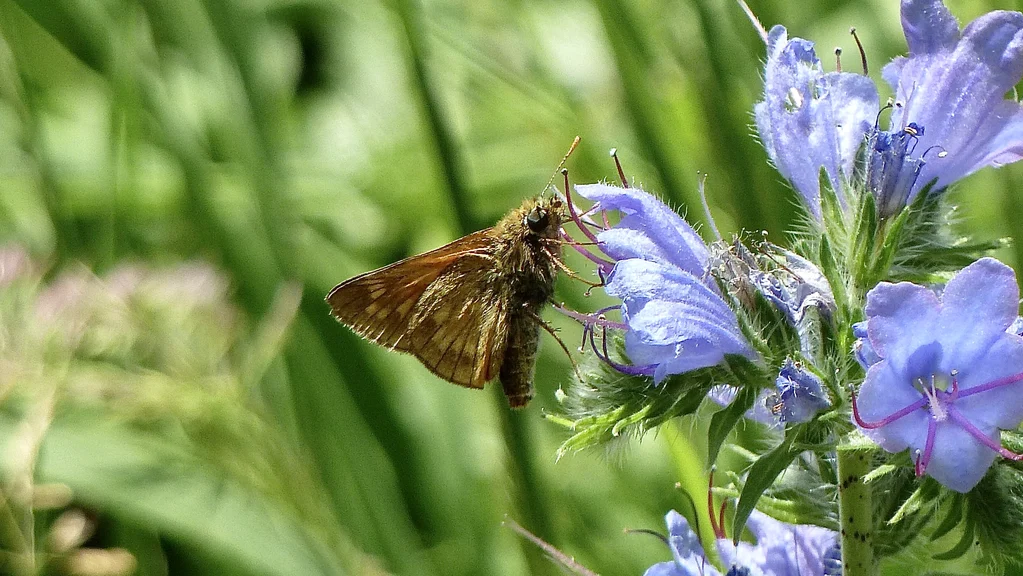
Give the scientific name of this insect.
Ochlodes sylvanus (also Ochlodes venata)
